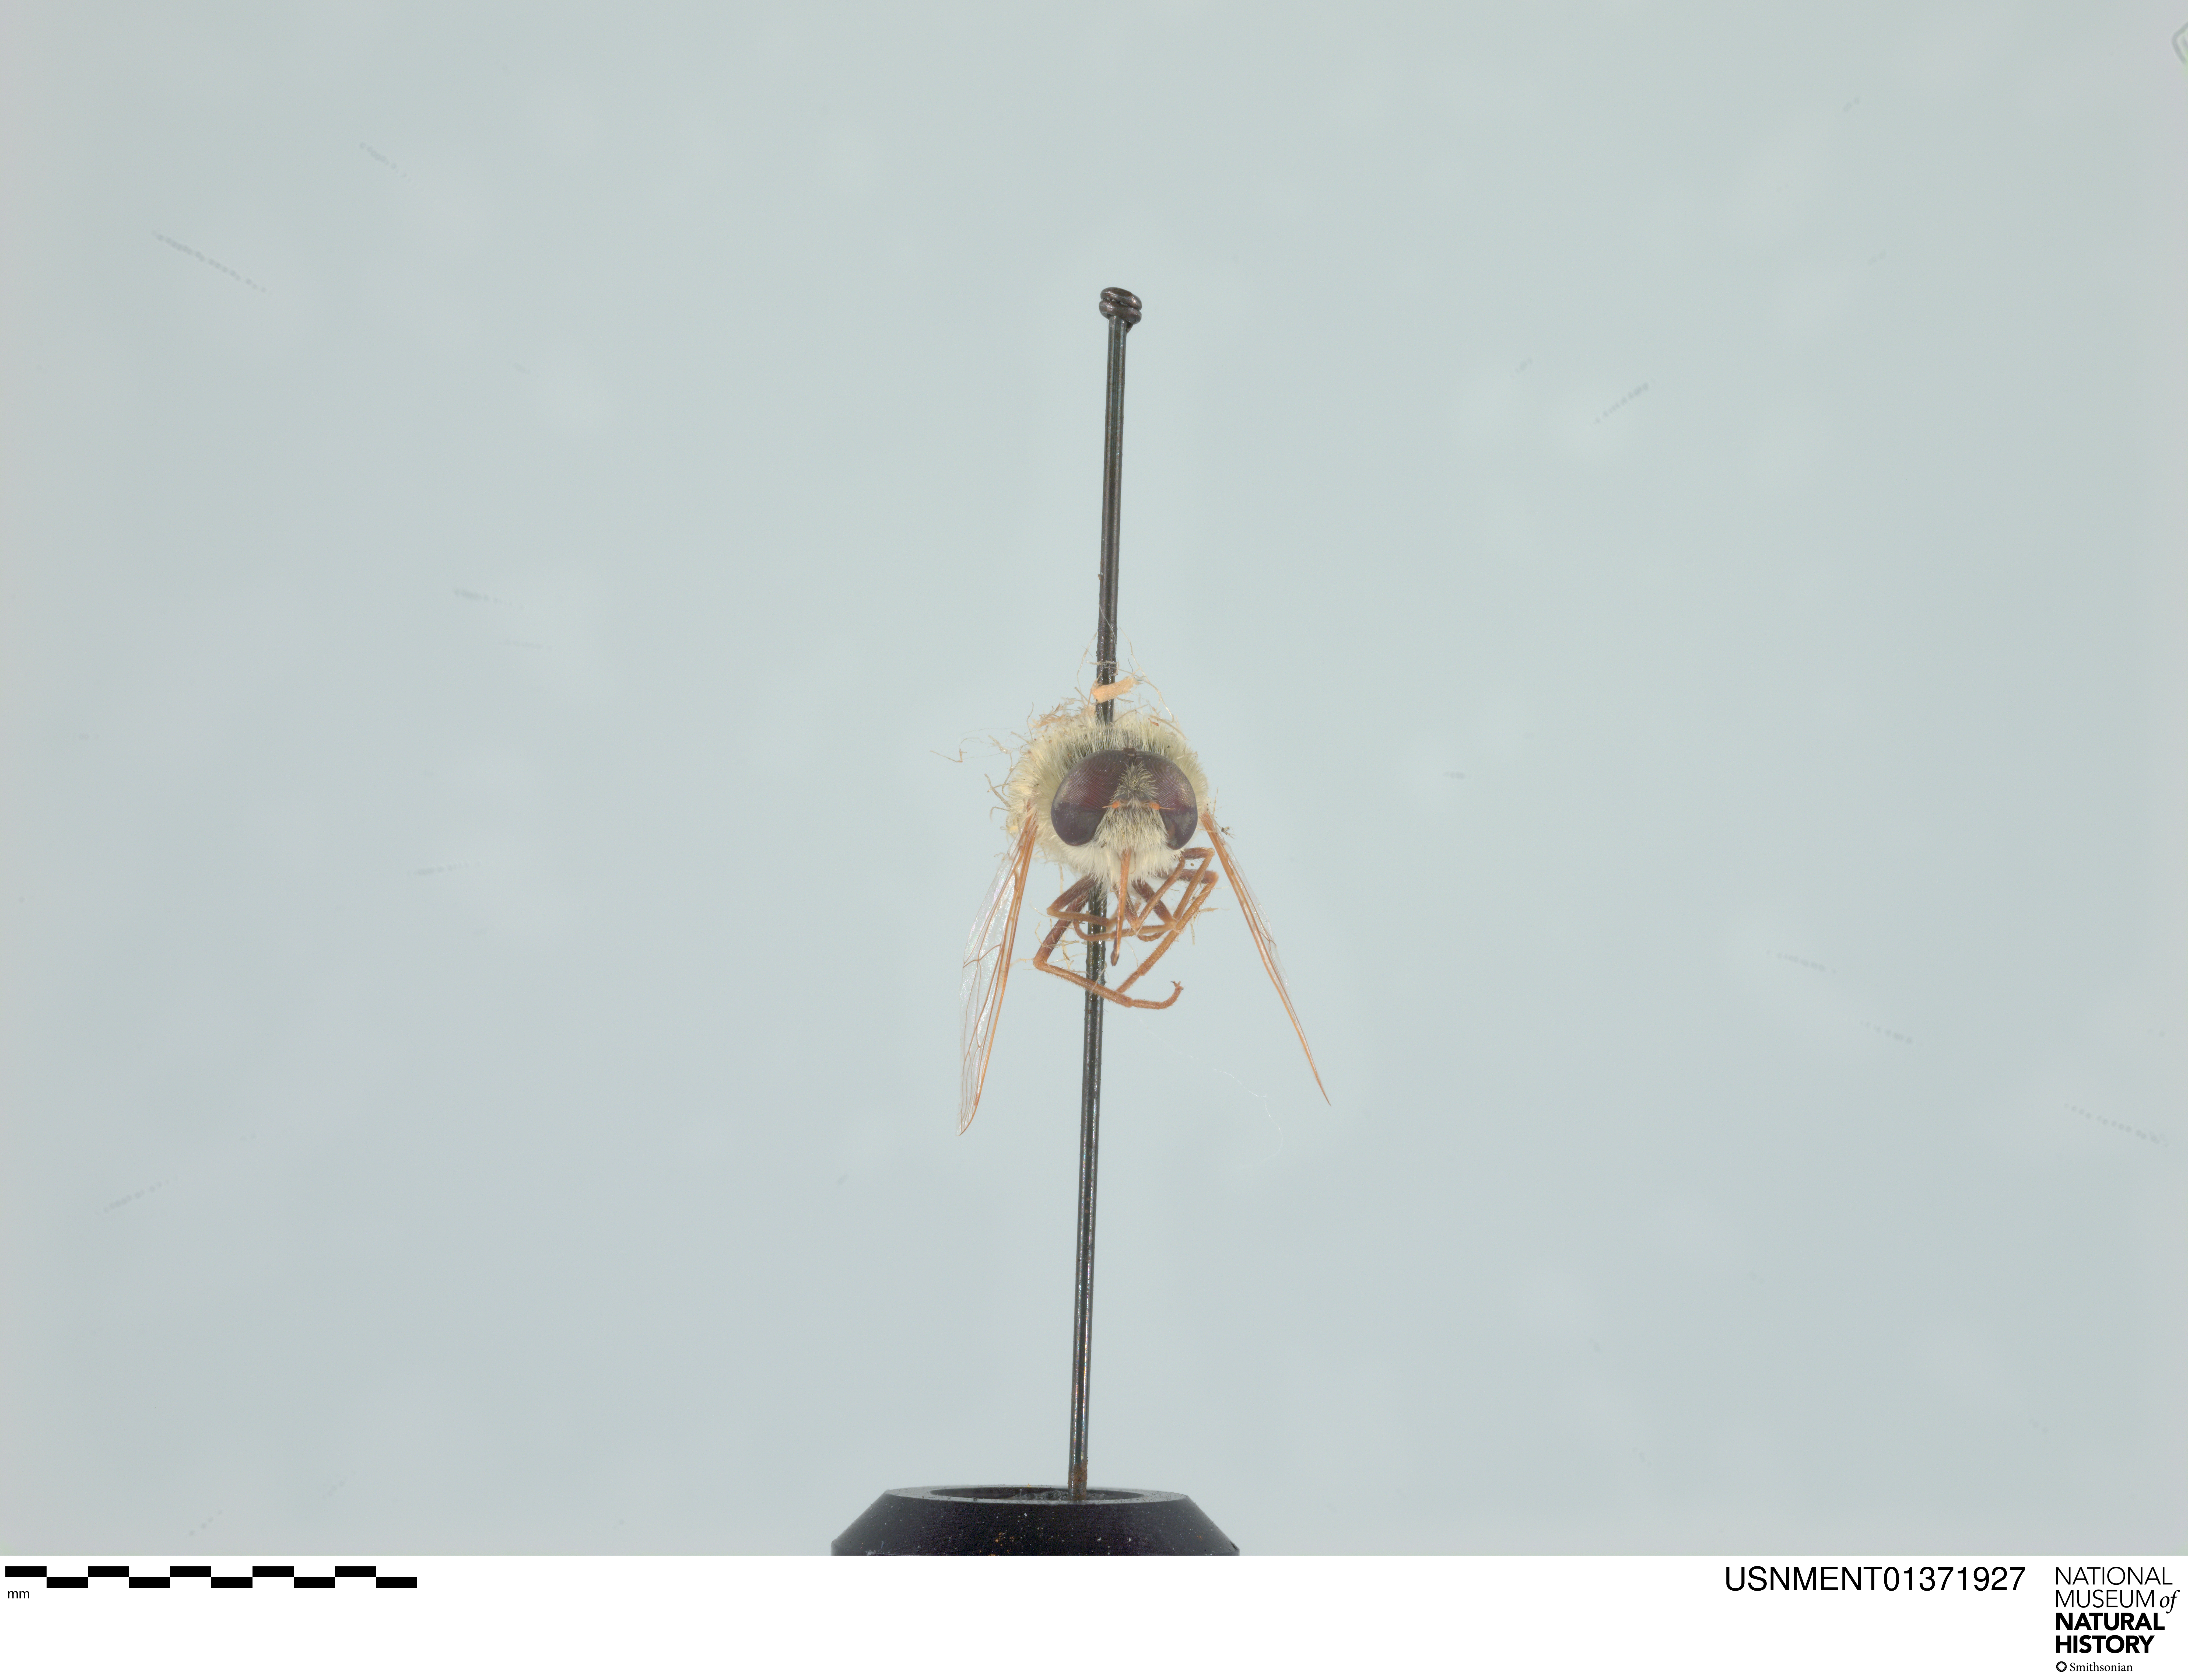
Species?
Neorhynchocephalus sackenii
